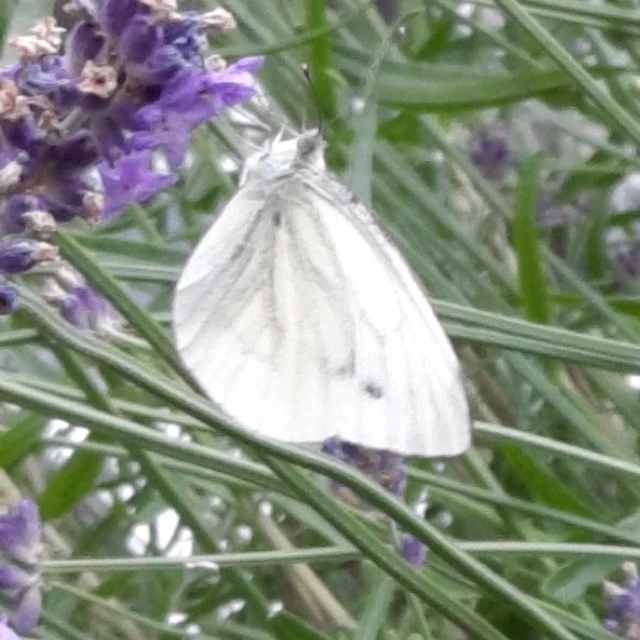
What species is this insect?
Pieris napi
